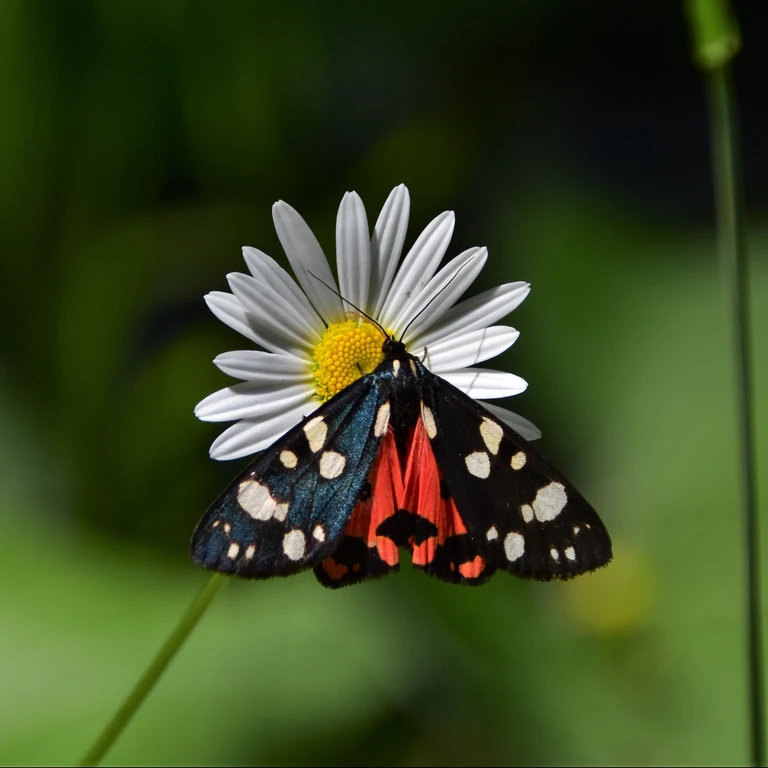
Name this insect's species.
Callimorpha dominula
